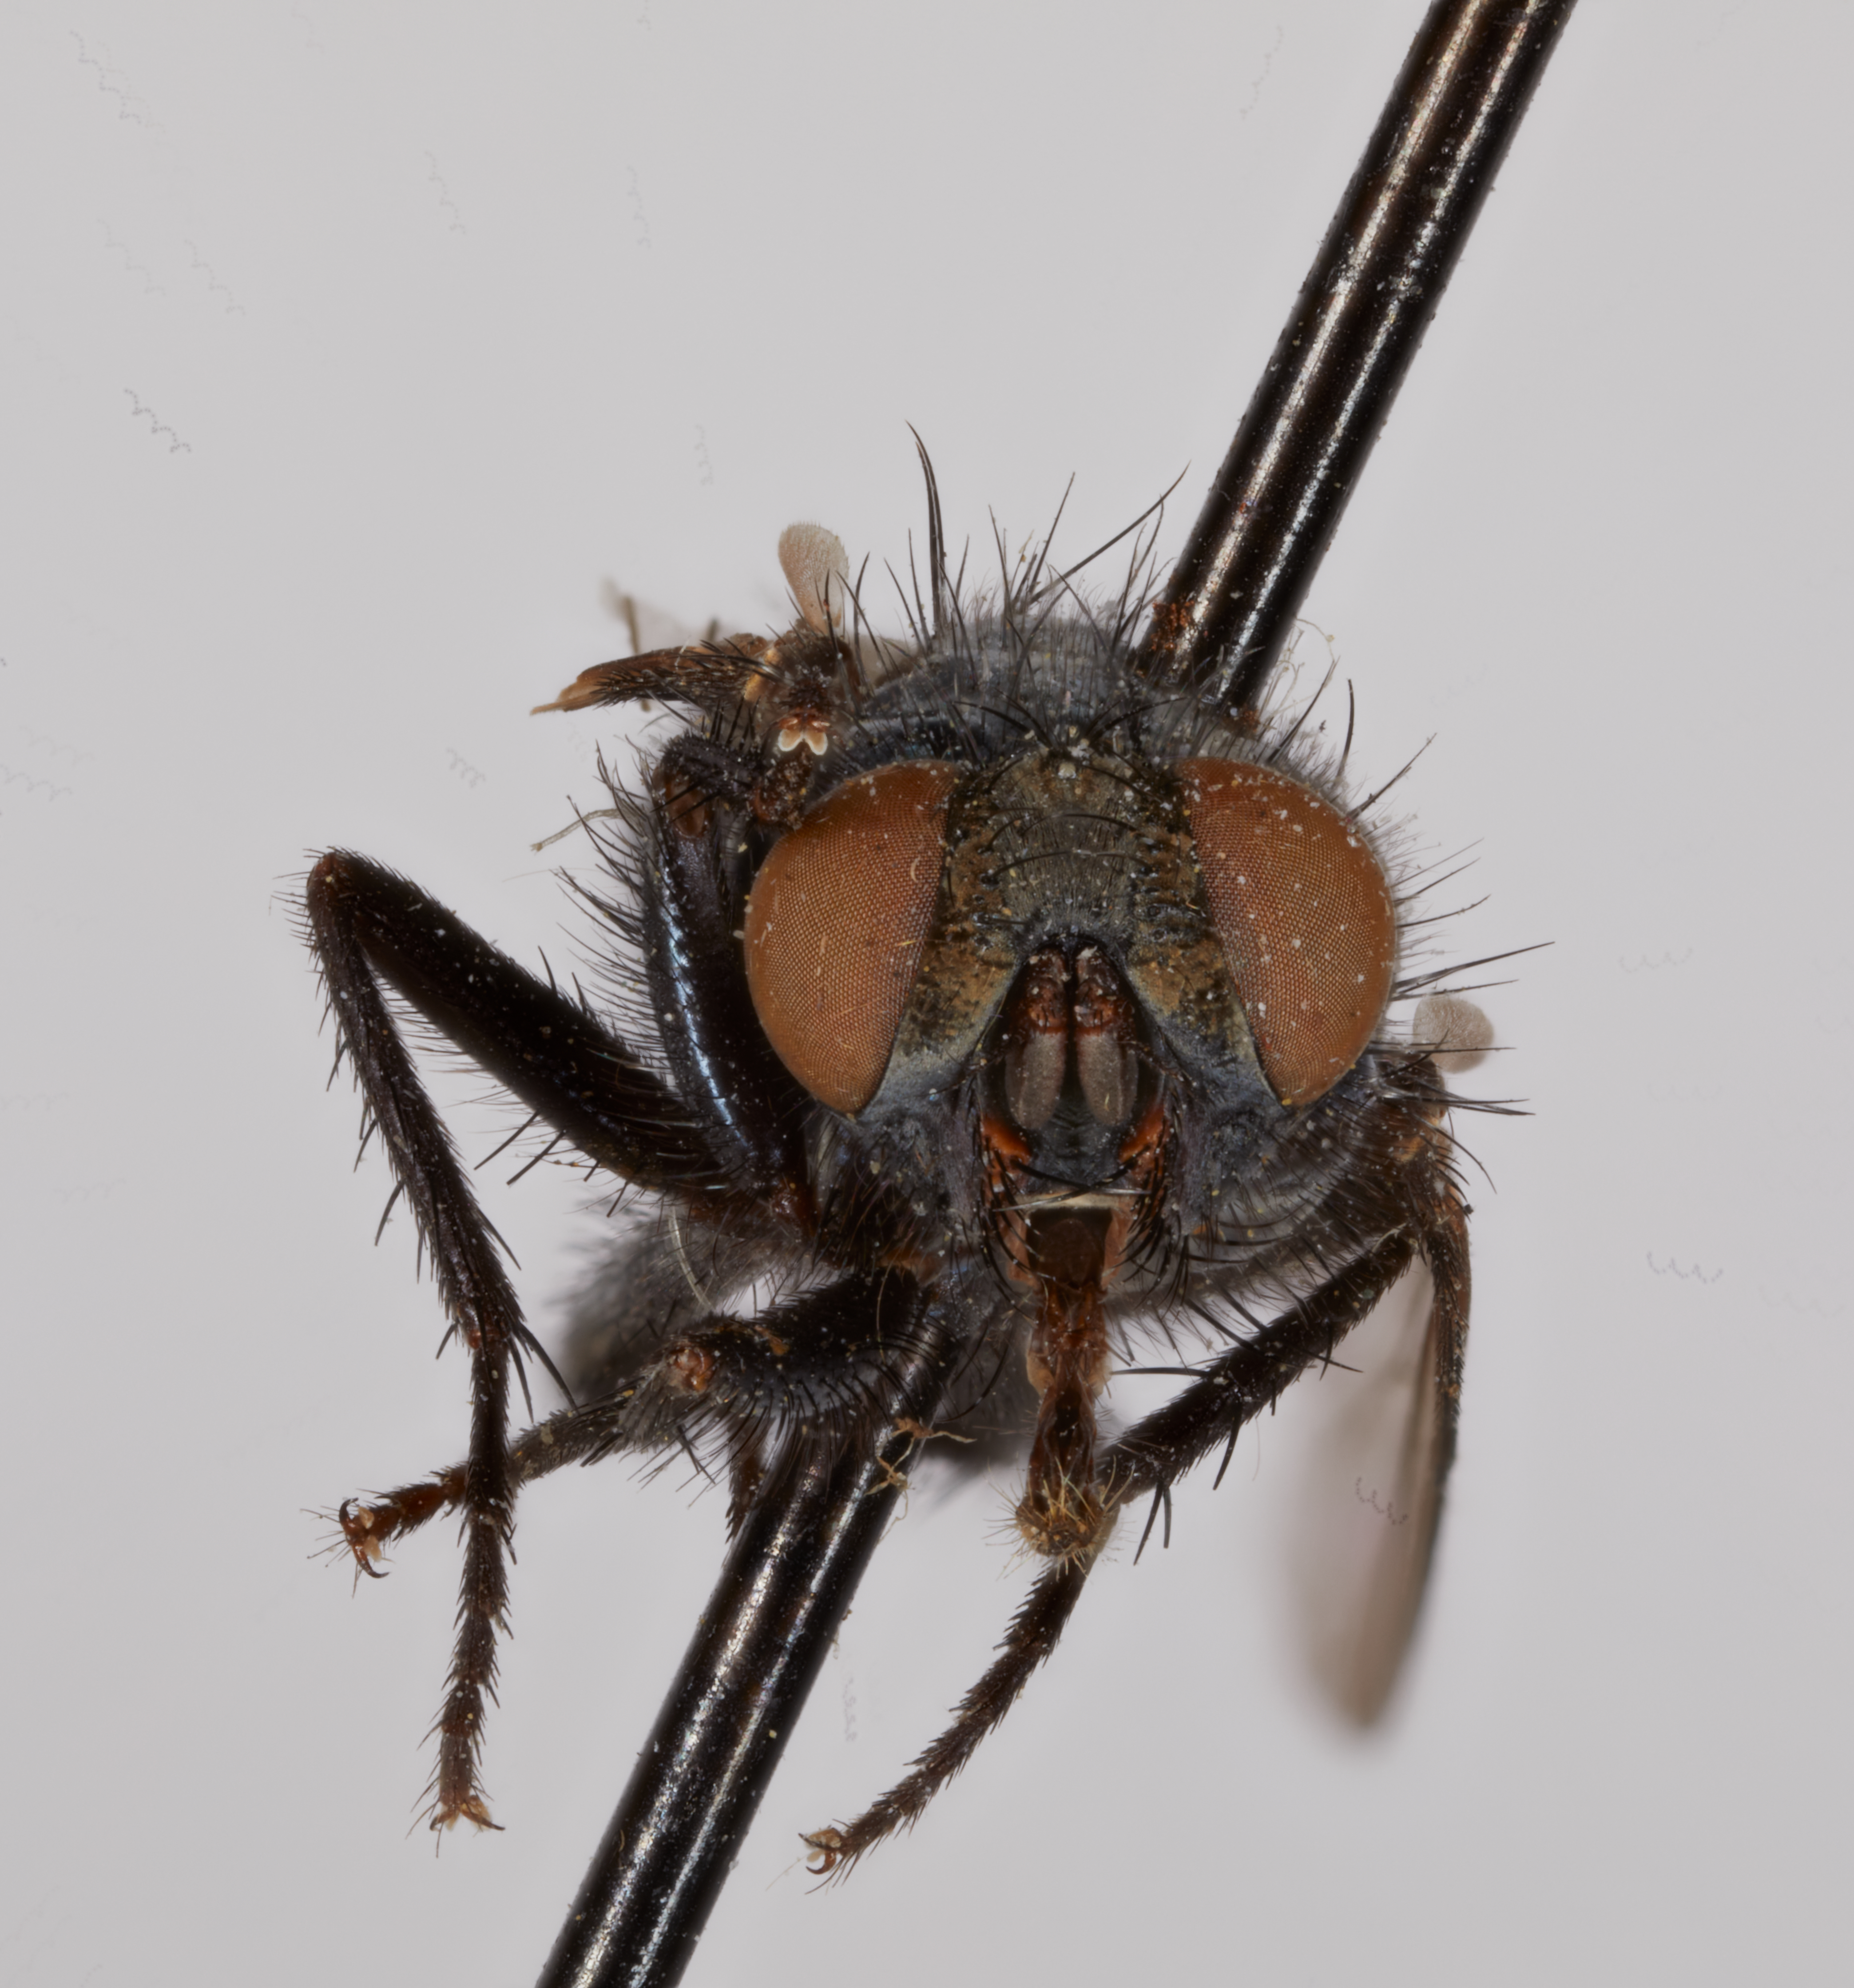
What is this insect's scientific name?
Apaulina sapphira
